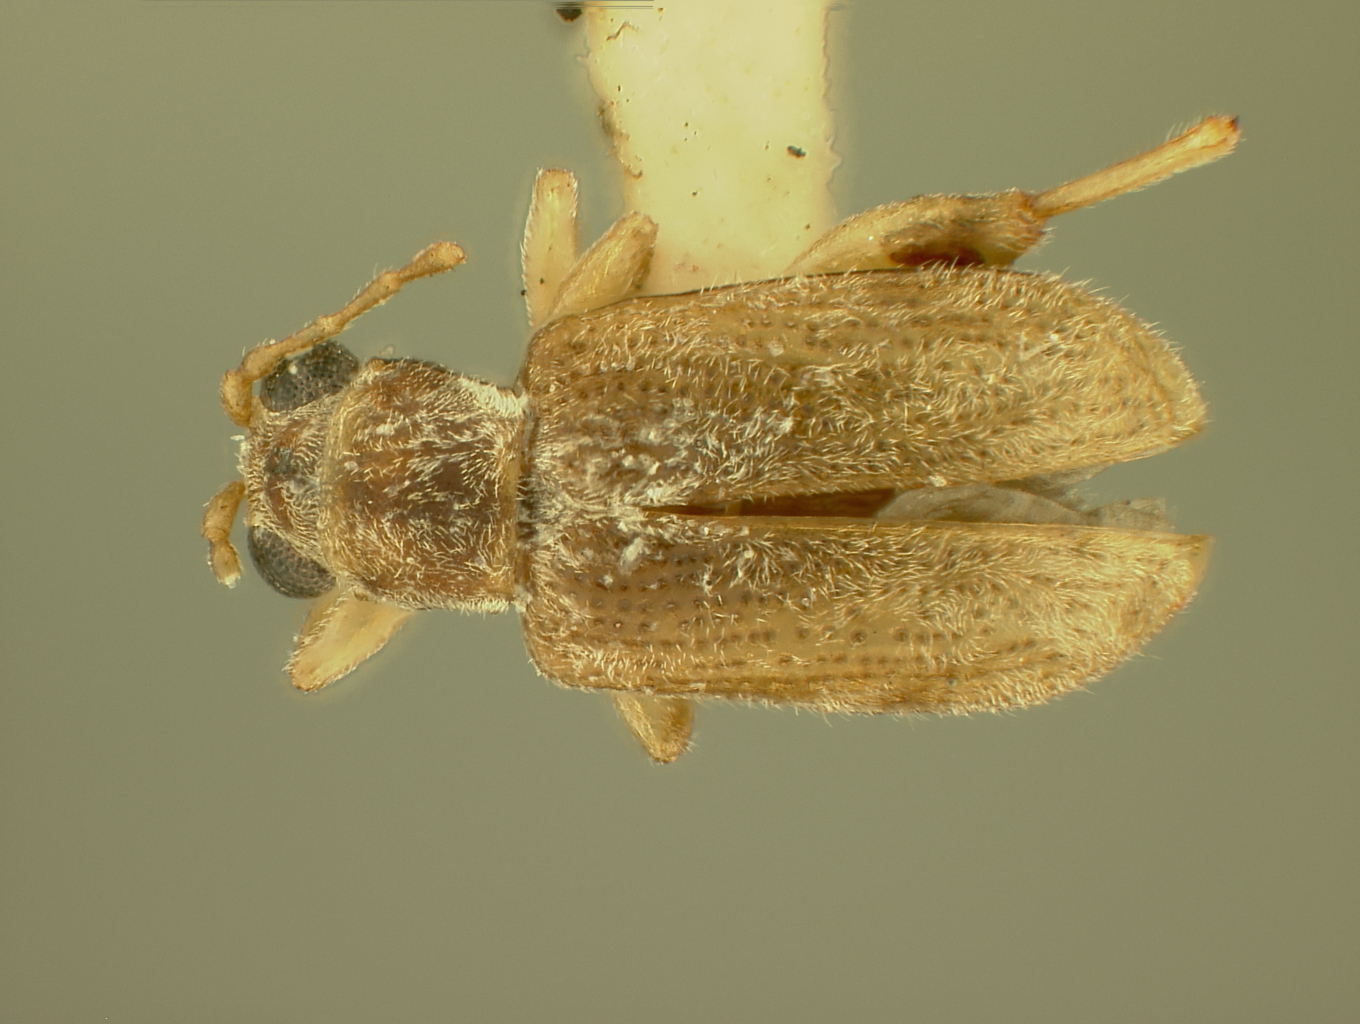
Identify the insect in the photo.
Hadropoda hoffmani
